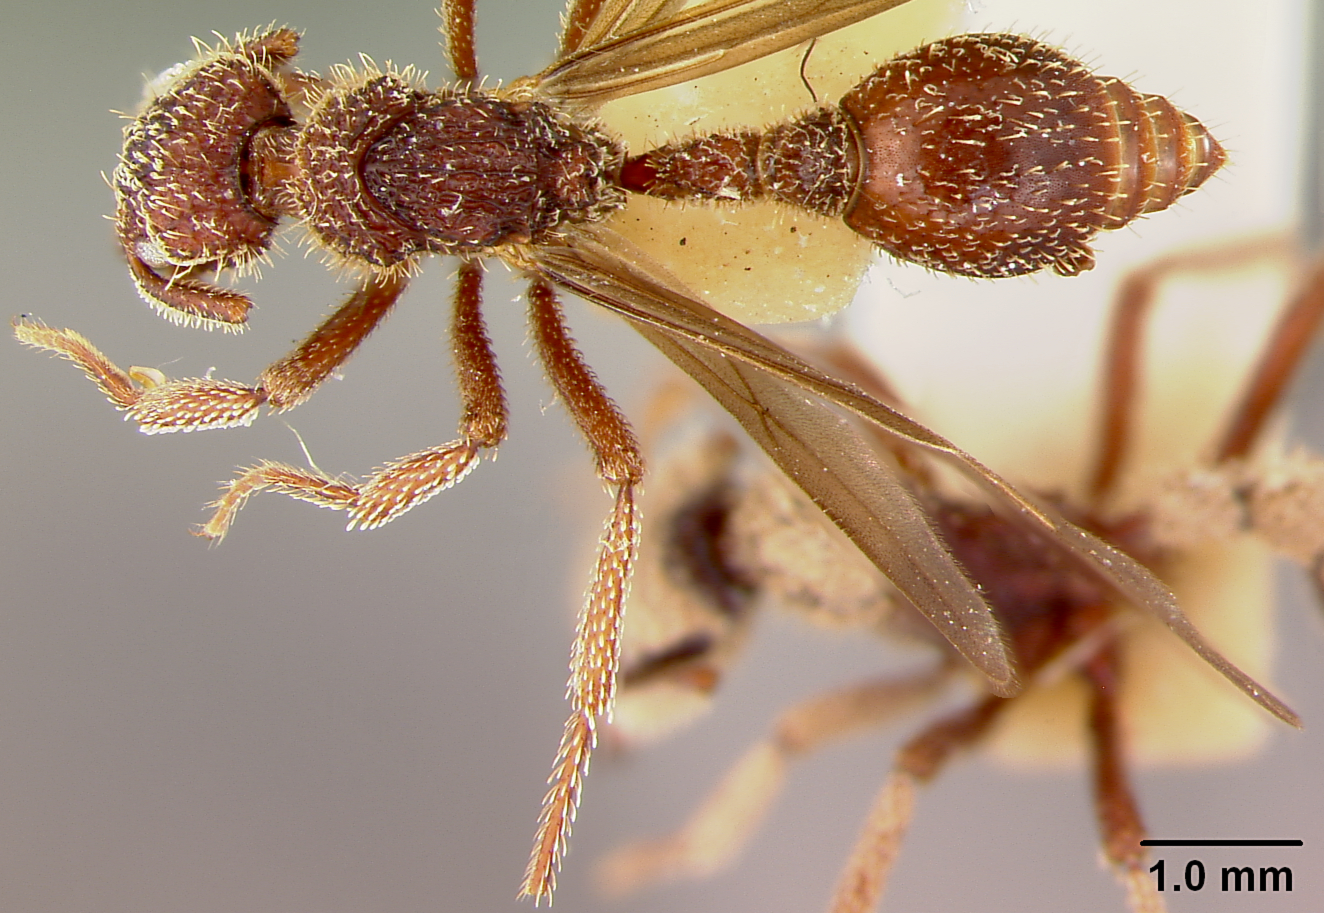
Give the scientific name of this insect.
Basiceros manni
